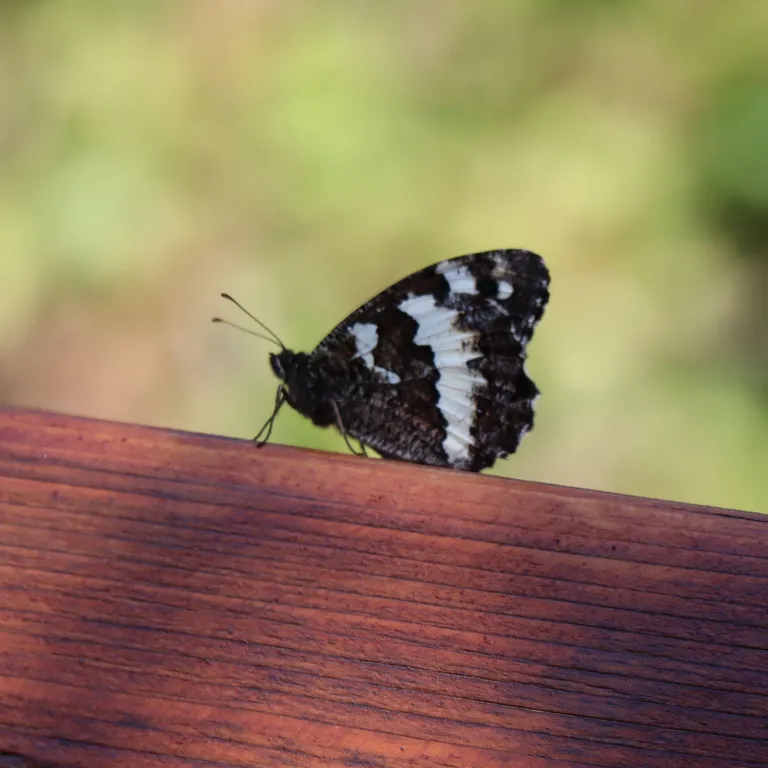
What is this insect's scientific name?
Brintesia circe
